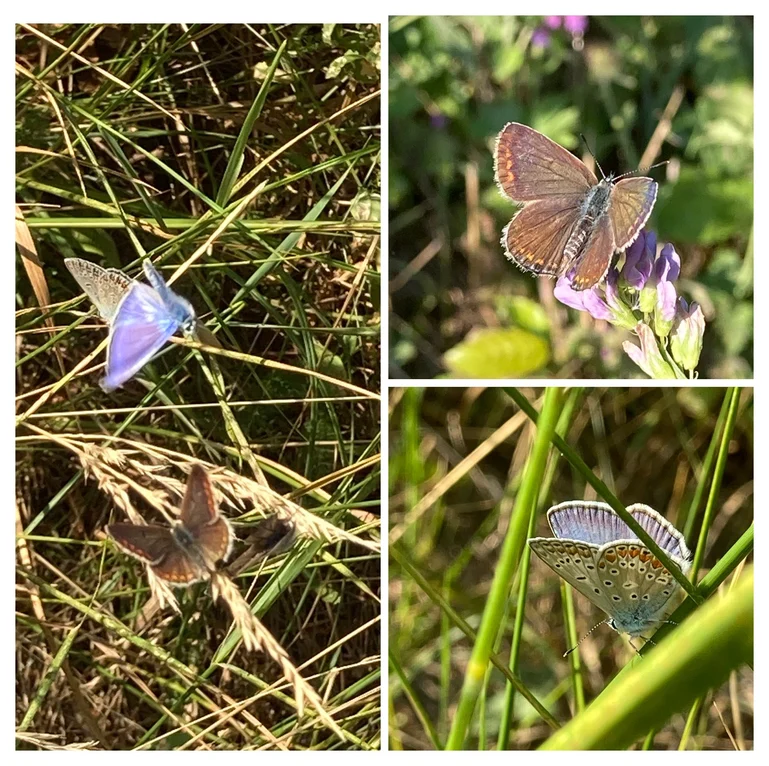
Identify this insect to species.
Polyommatus icarus
